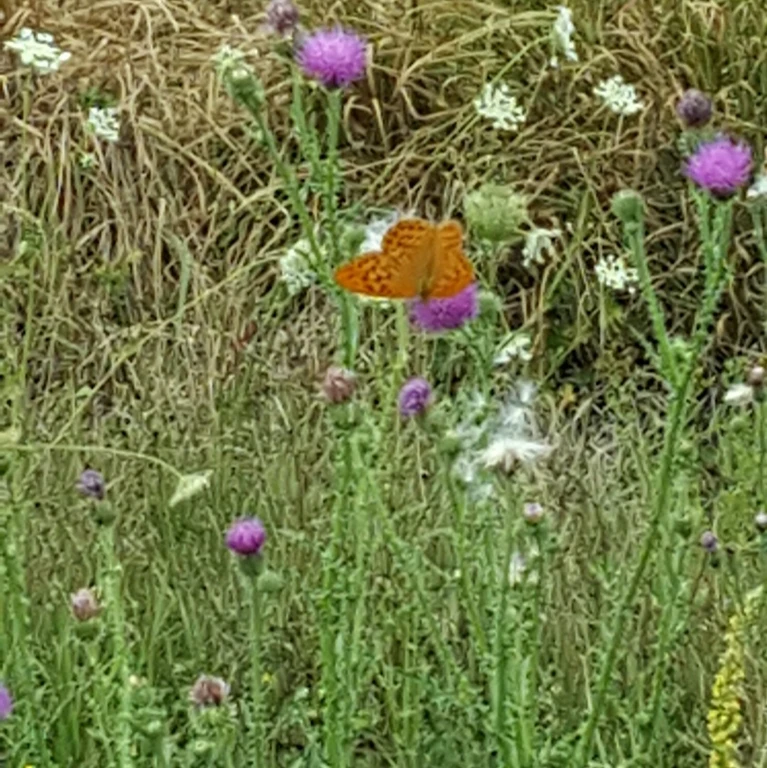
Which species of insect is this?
Argynnis paphia
